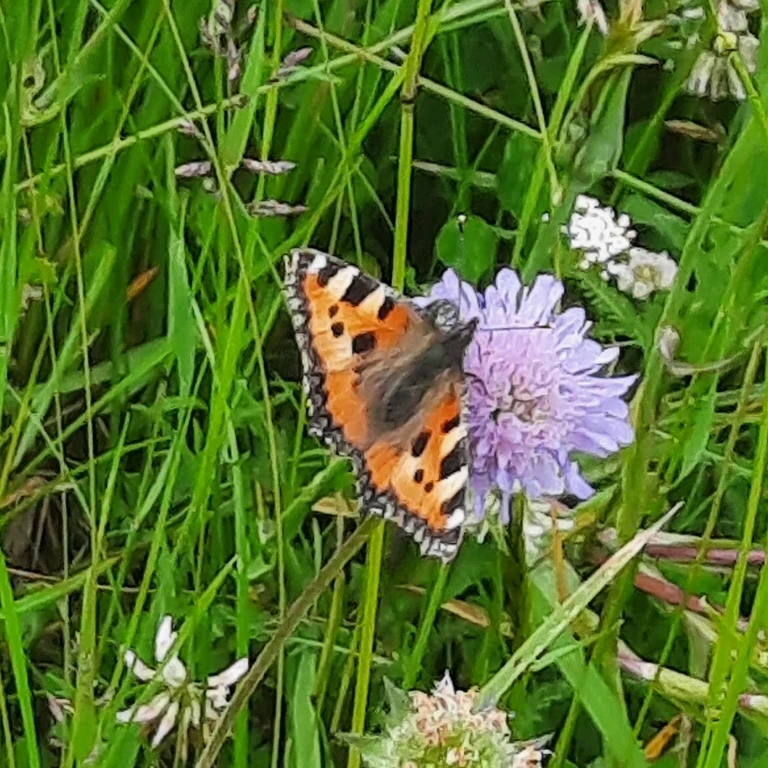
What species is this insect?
Aglais urticae
